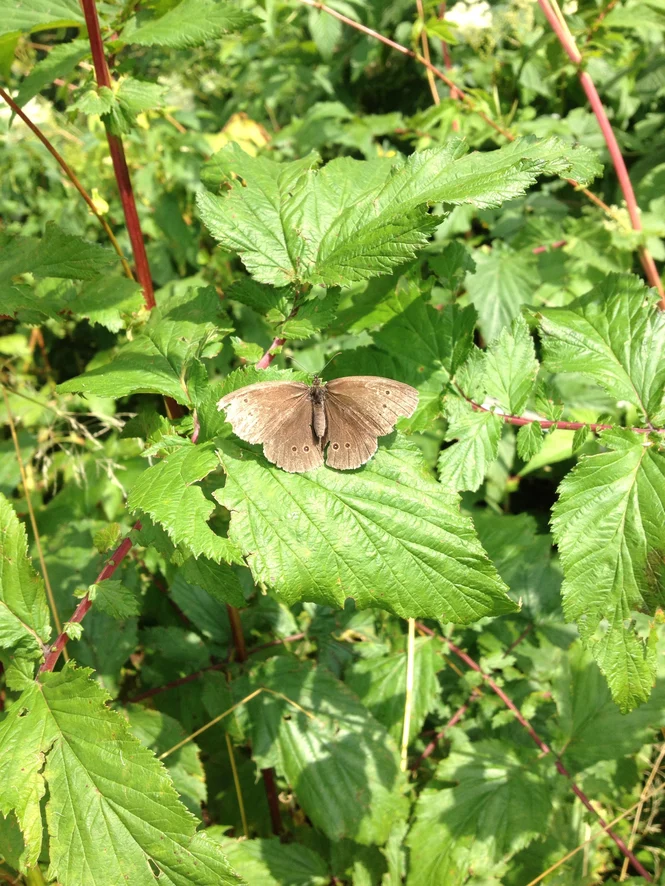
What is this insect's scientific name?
Aphantopus hyperantus
